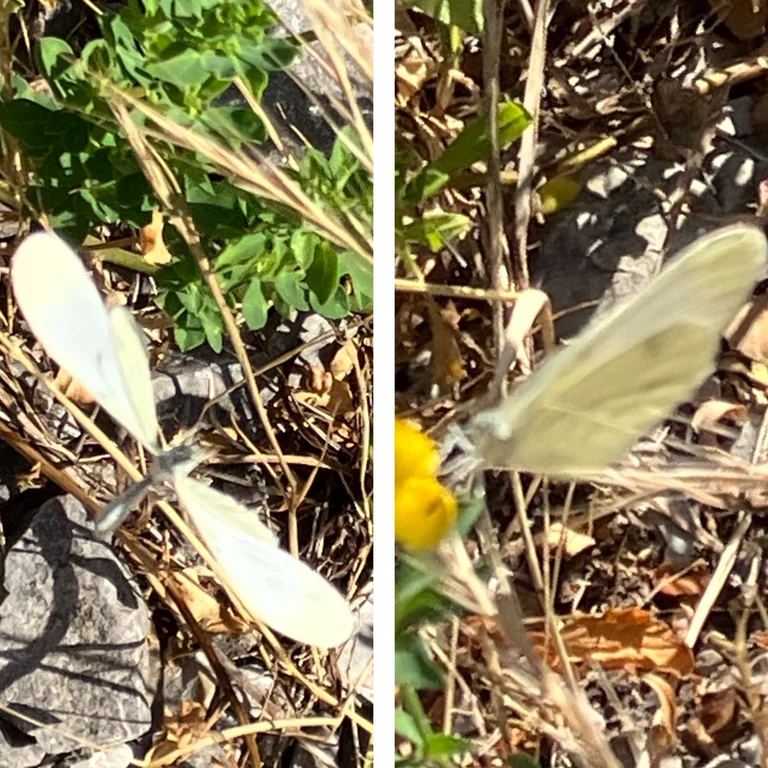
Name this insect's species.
Leptidea sinapis/juvernica
